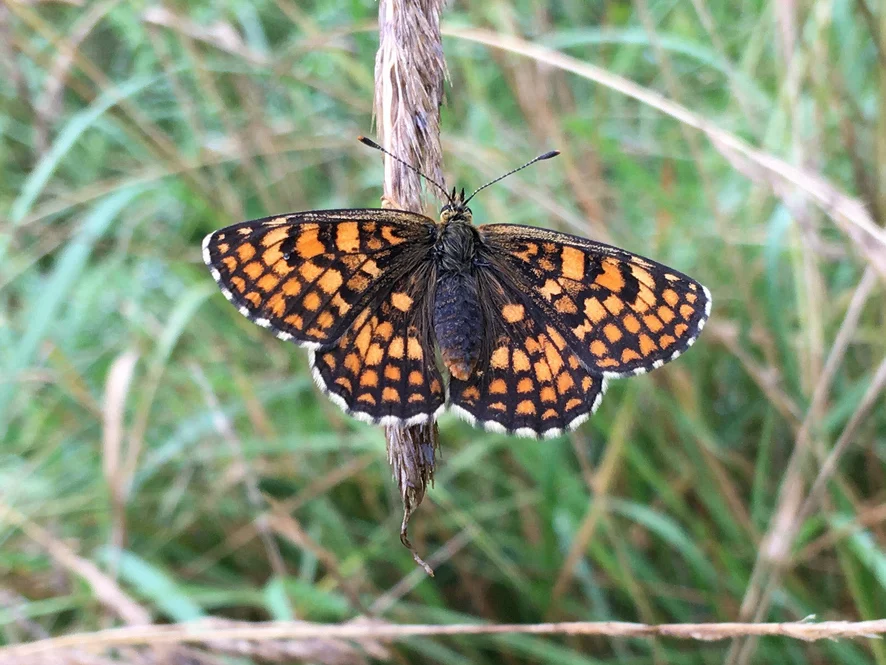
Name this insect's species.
Melitaea athalia
